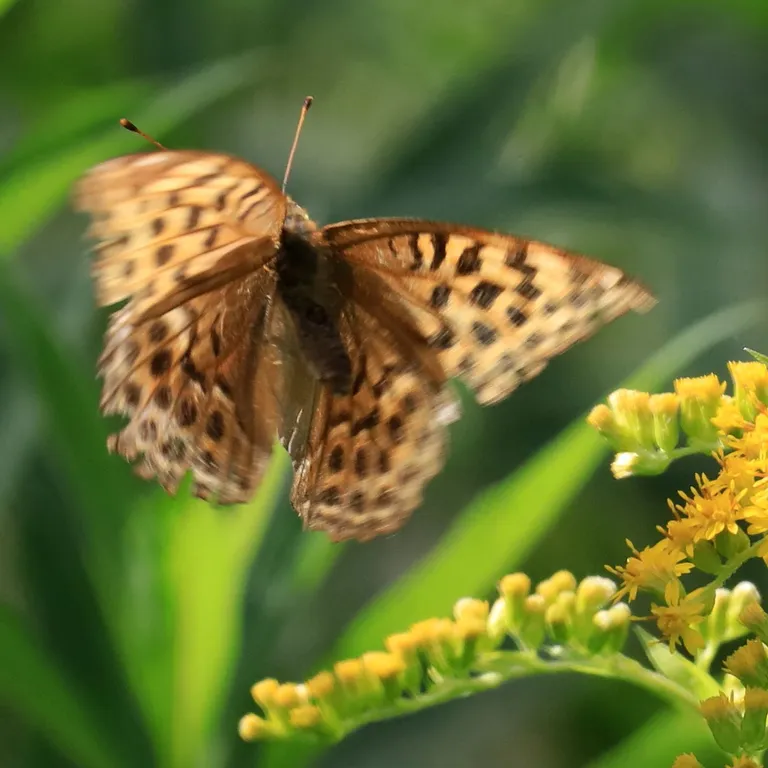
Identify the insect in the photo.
Argynnis paphia
